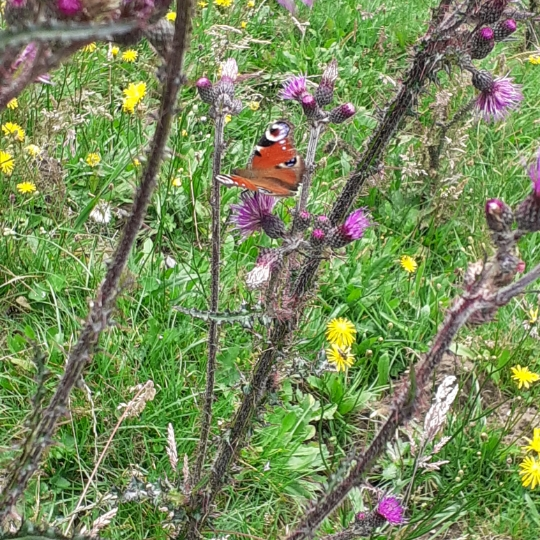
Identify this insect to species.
Aglais io
